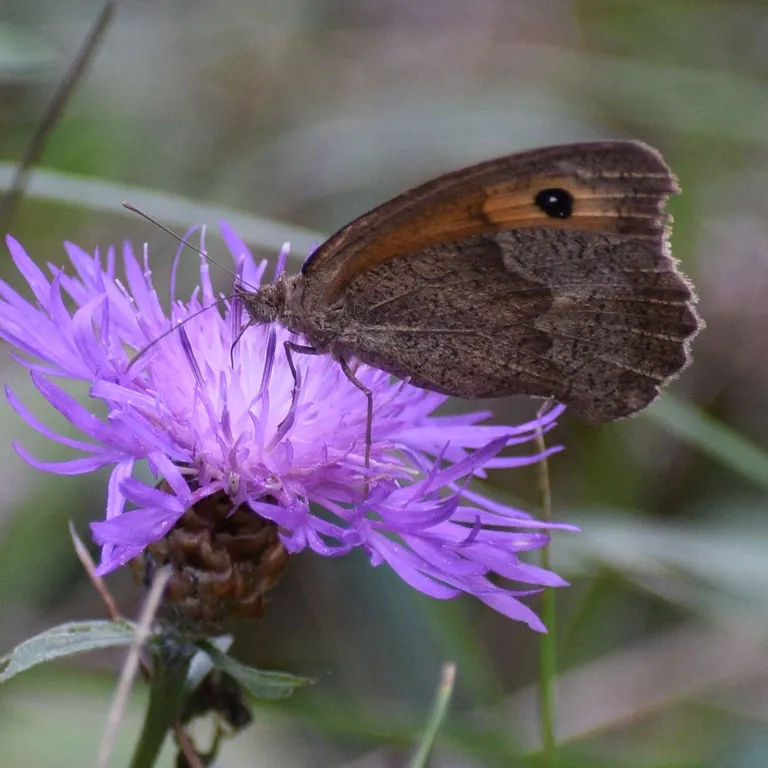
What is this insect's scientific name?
Maniola jurtina
